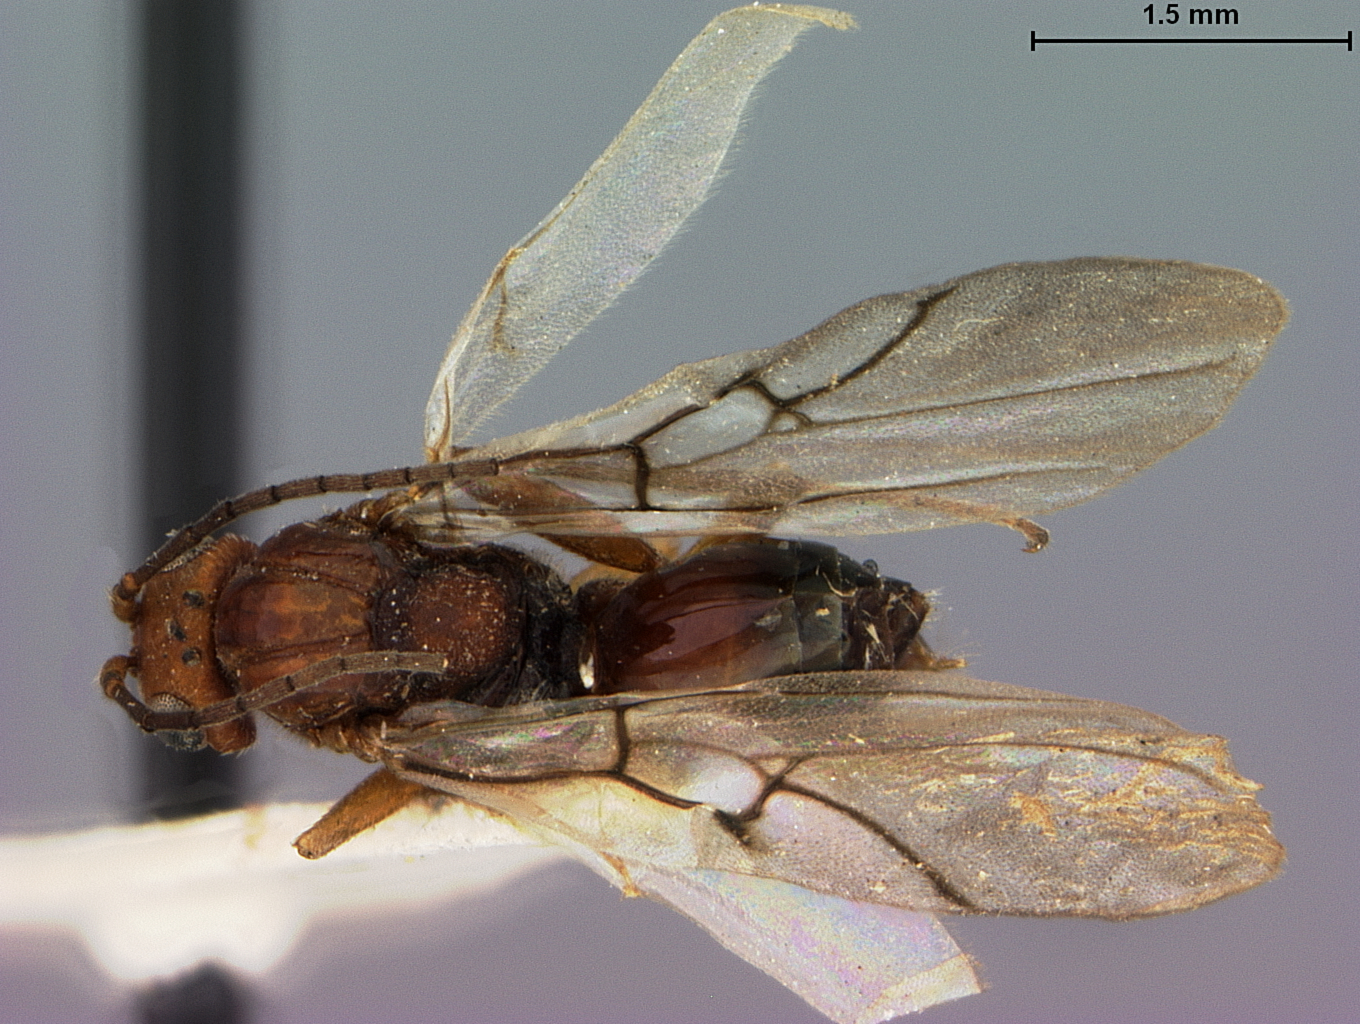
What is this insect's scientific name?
Belonocnema colorado
